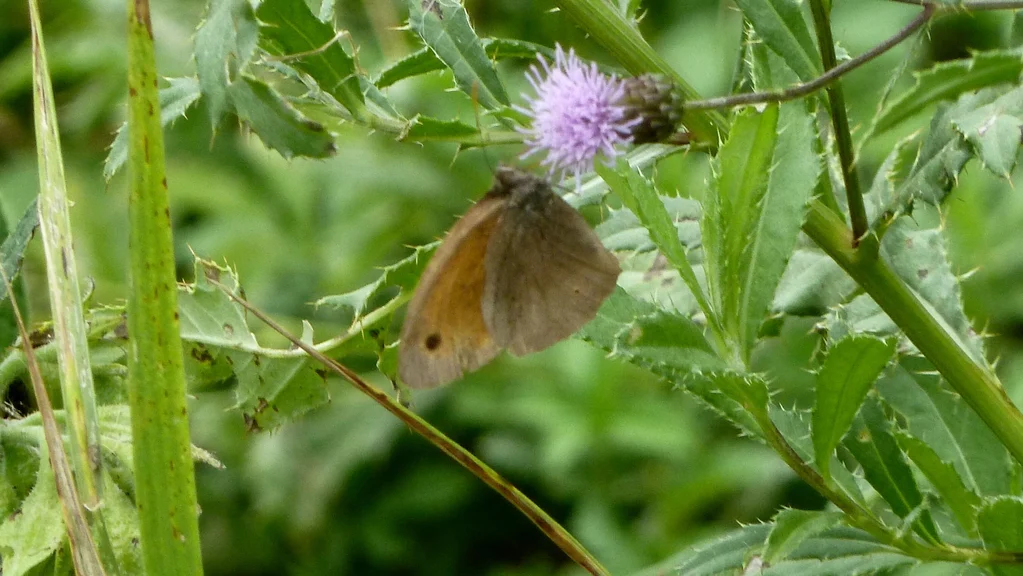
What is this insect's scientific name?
Maniola jurtina
